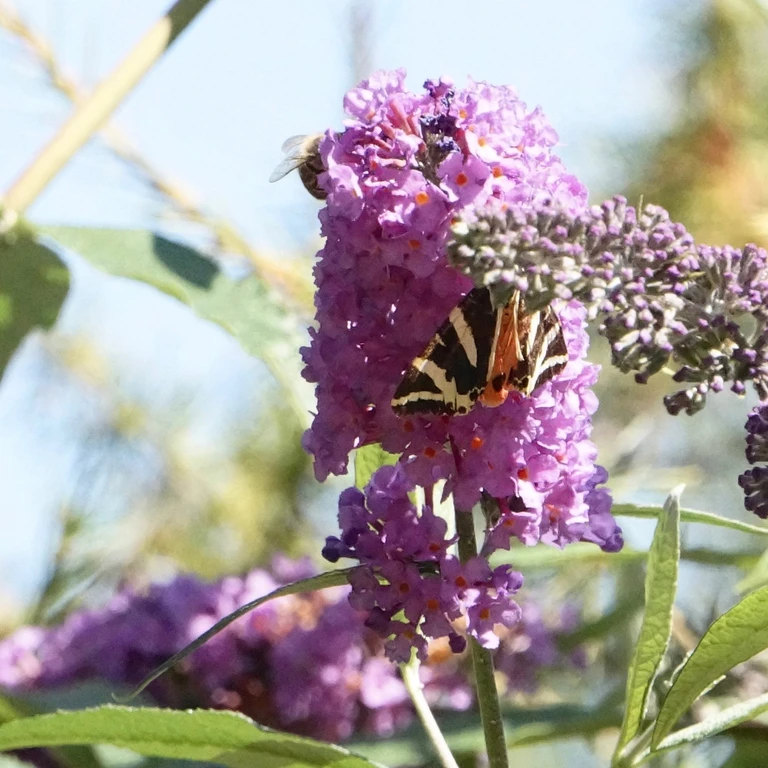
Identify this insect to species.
Euplagia quadripunctaria
